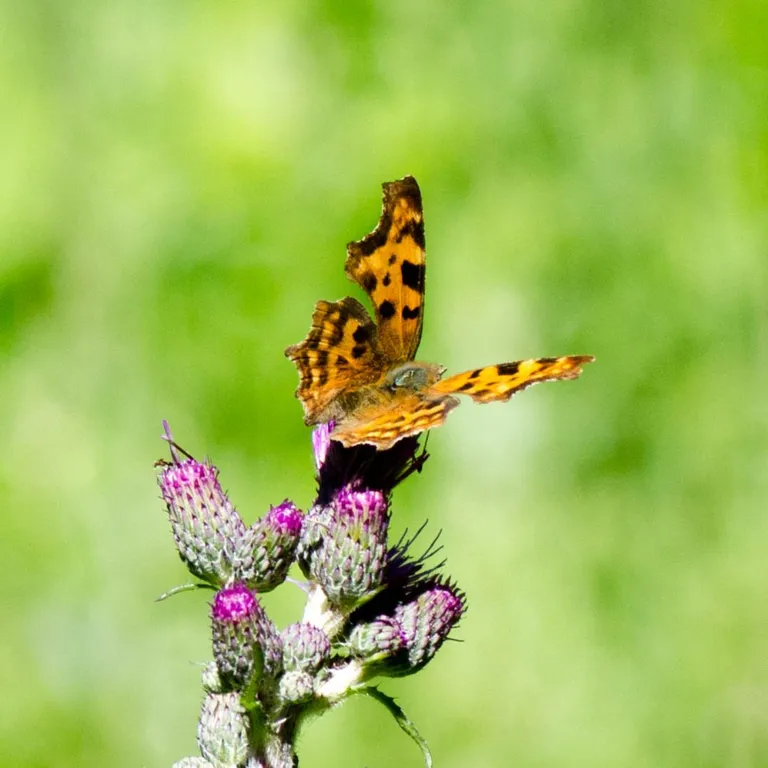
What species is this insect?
Polygonia c-album
